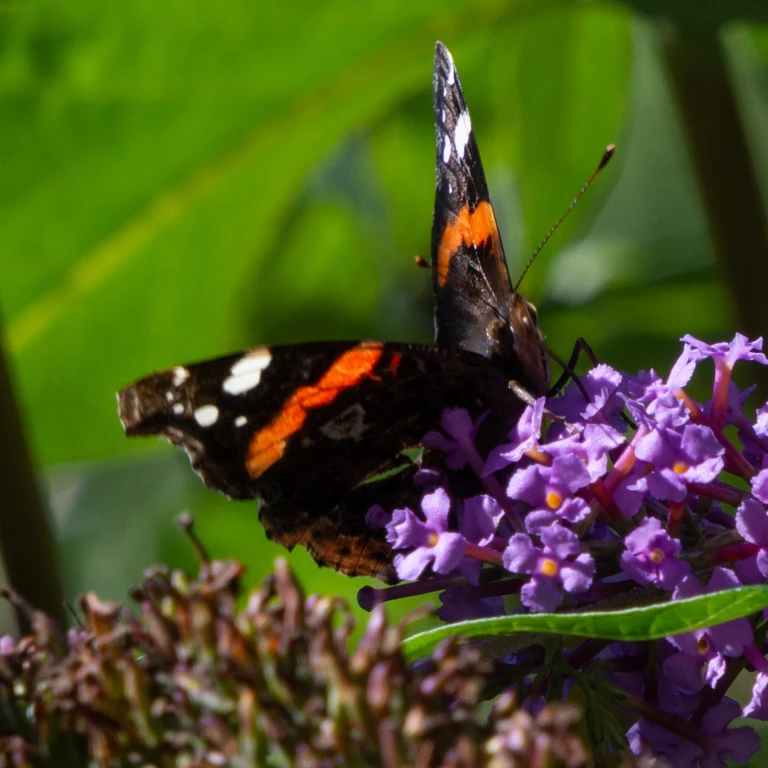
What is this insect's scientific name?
Vanessa atalanta
